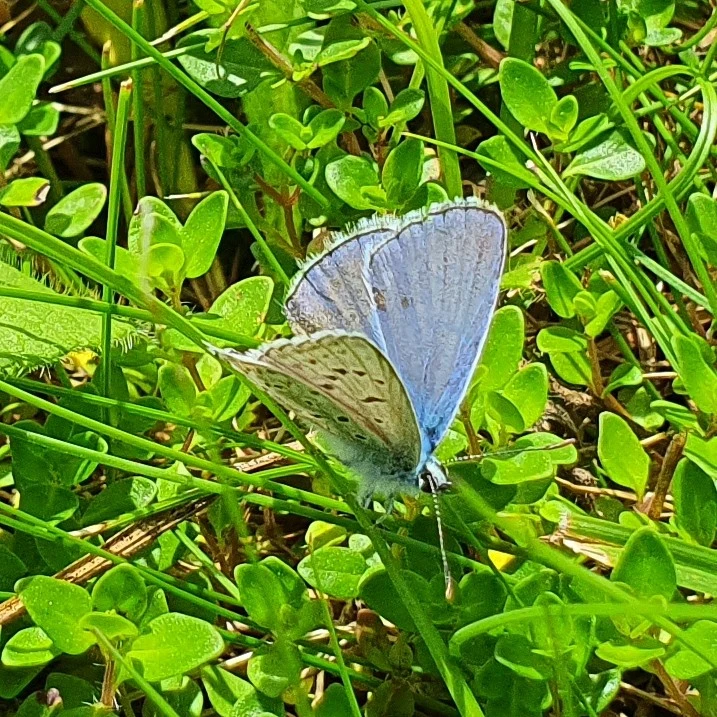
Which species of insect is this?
Polyommatus icarus
